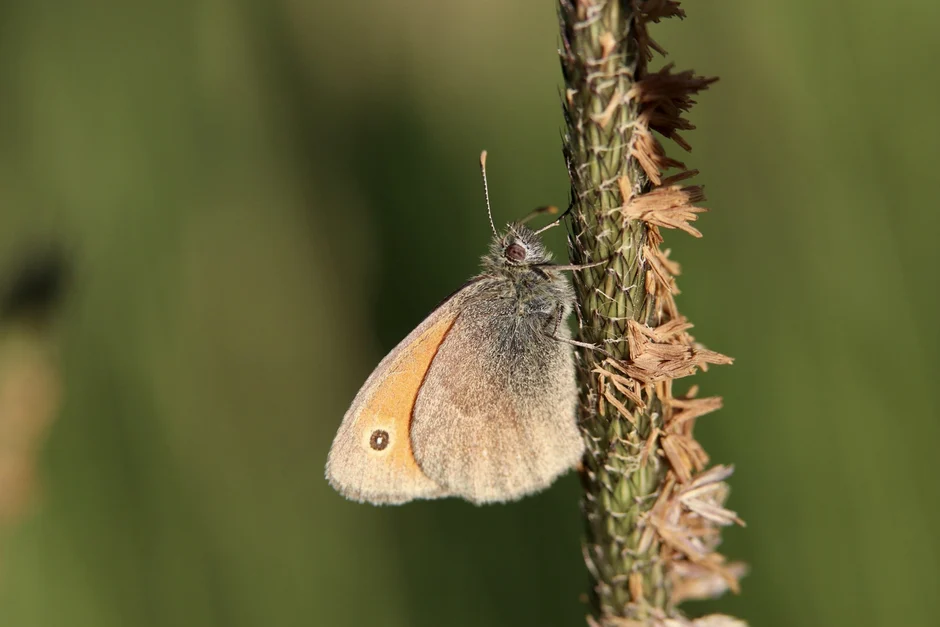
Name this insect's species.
Coenonympha pamphilus
